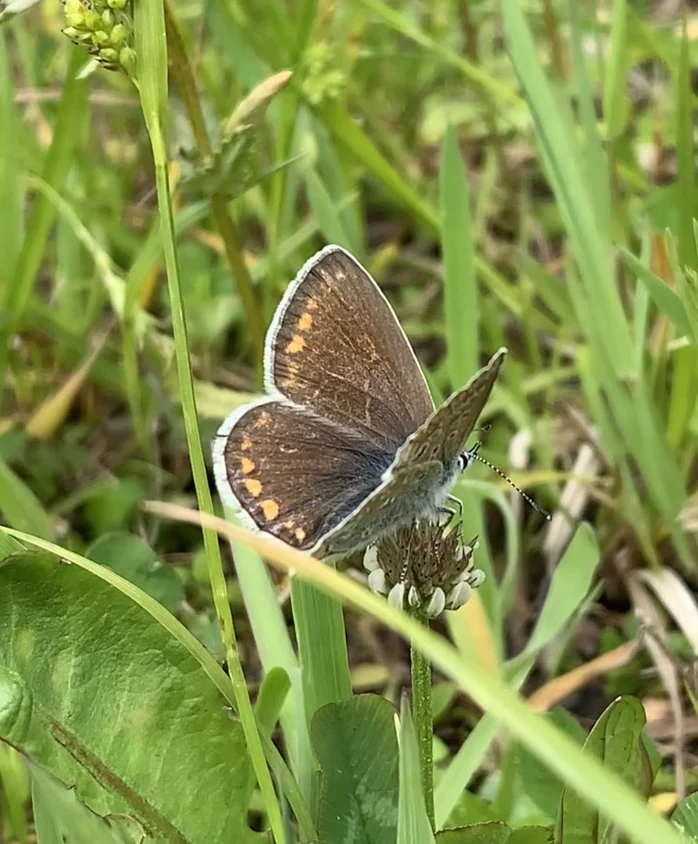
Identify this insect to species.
Polyommatus icarus
